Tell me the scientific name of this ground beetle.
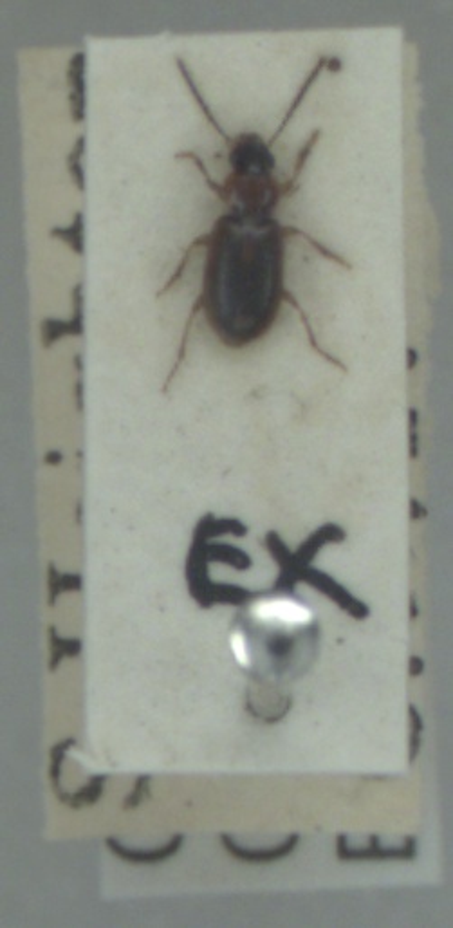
Acupalpus dubius
